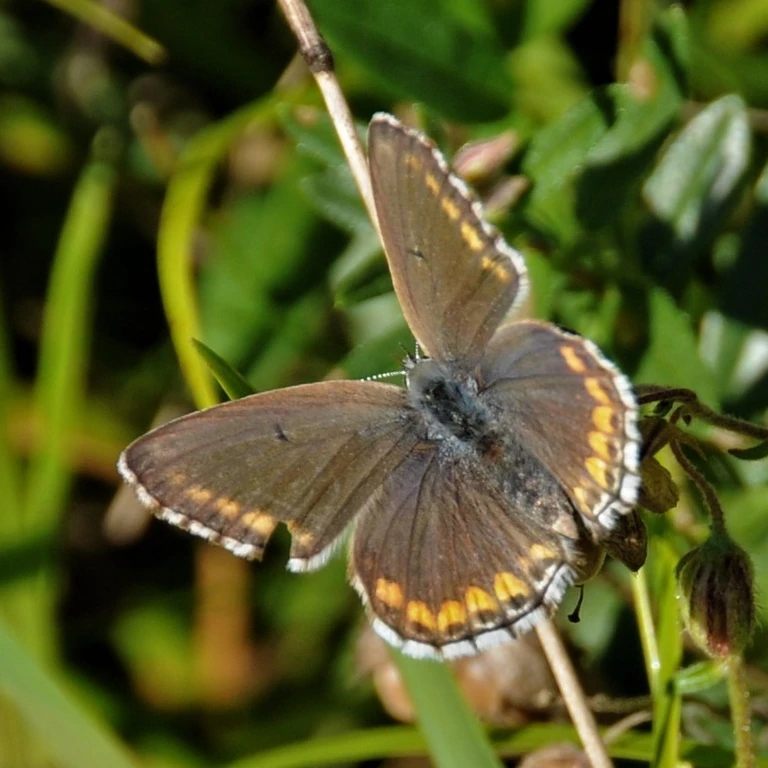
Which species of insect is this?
Lysandra bellargus
